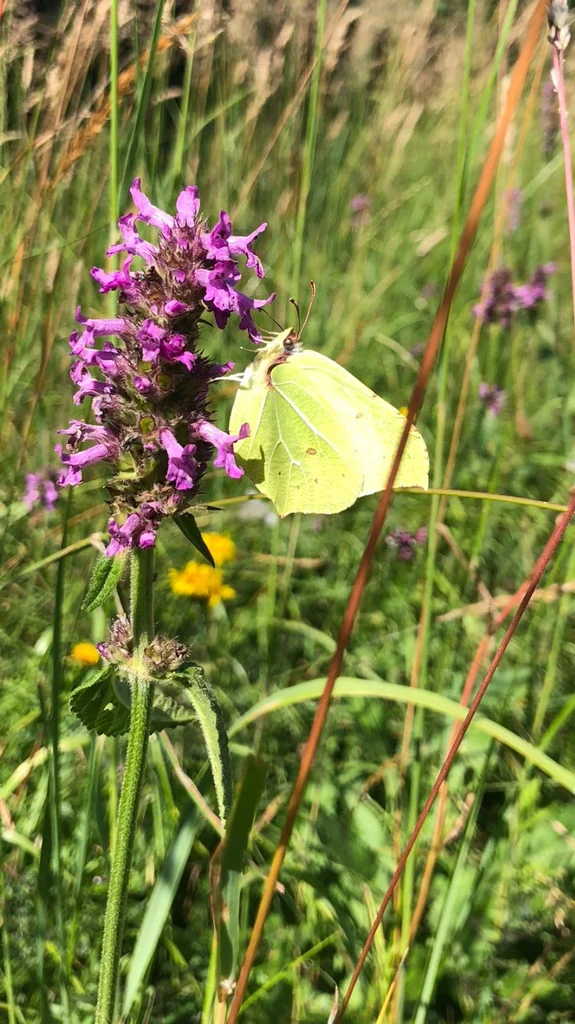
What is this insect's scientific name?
Gonepteryx rhamni
